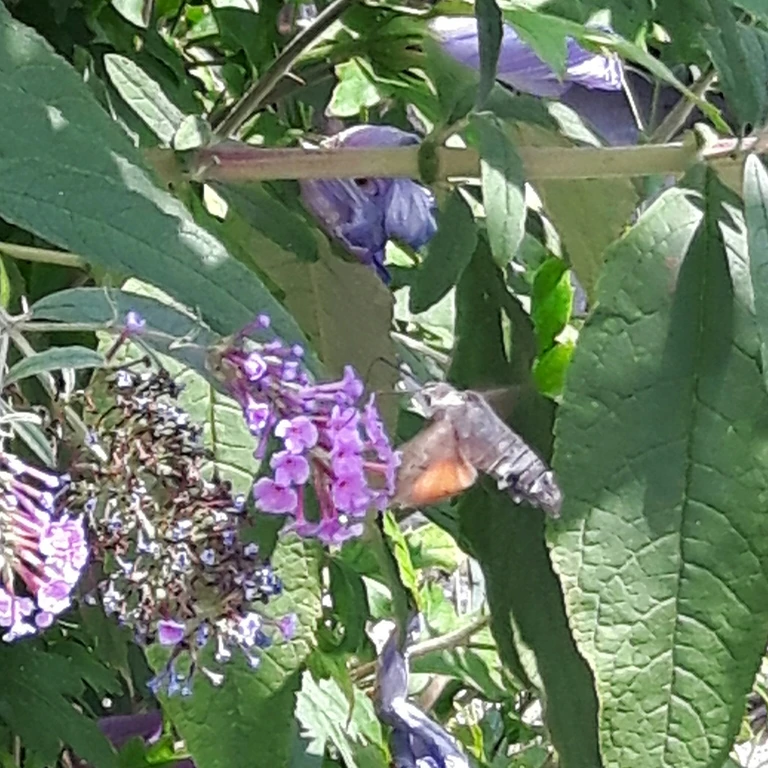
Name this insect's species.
Macroglossum stellatarum
